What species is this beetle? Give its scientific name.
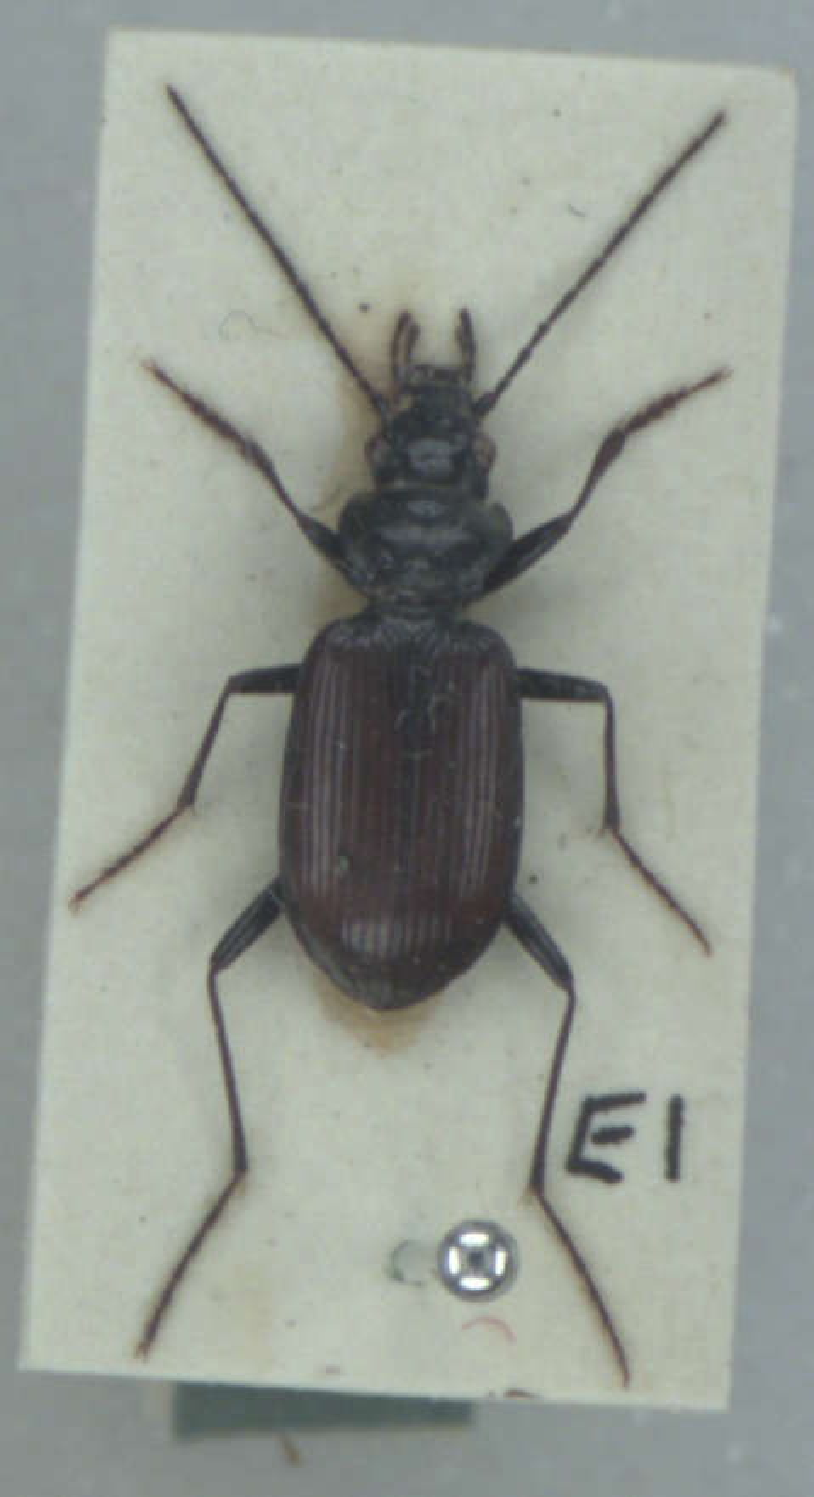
Nebria rufescens
